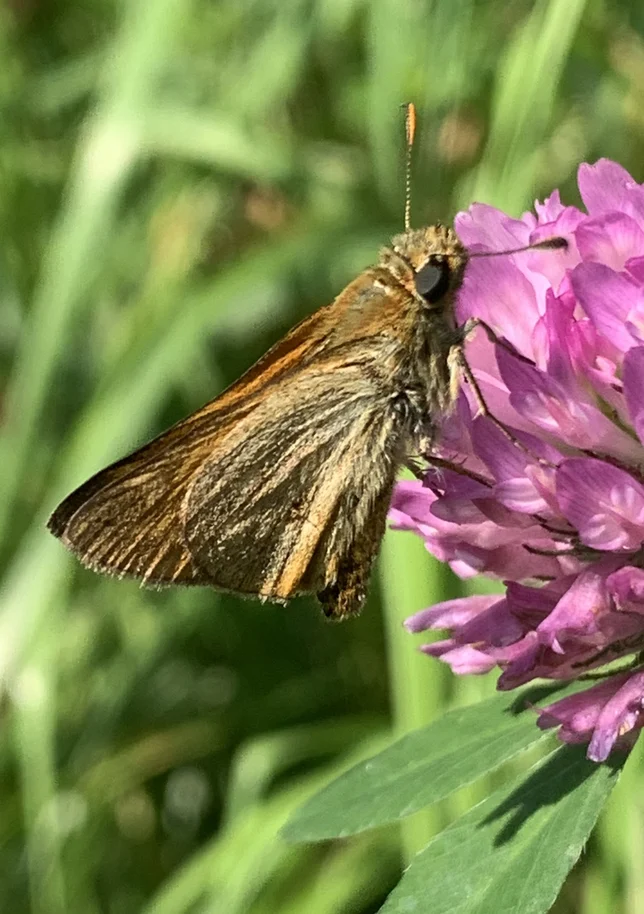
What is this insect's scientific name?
Ochlodes sylvanus (also Ochlodes venata)
